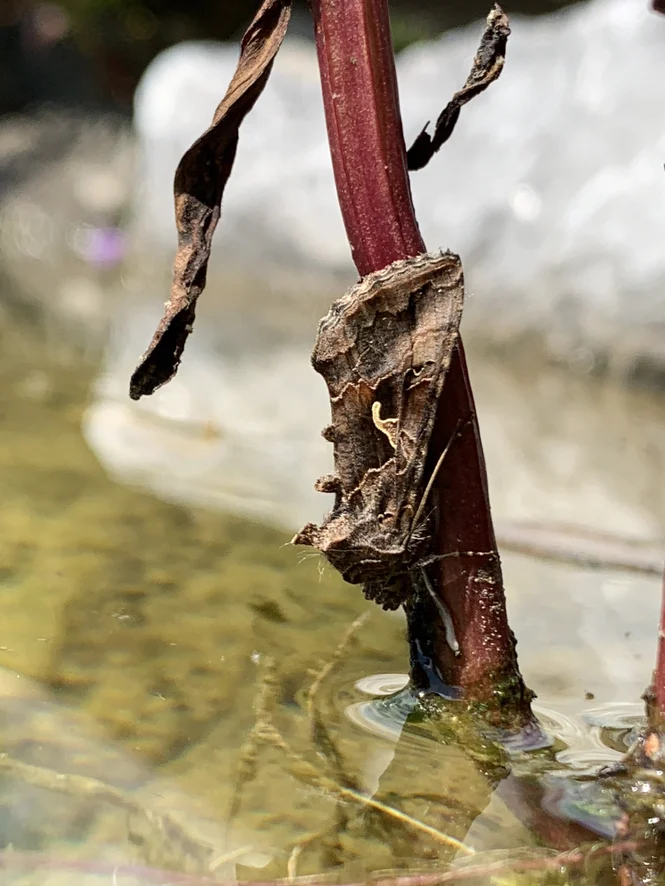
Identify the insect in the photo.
Autographa gamma
